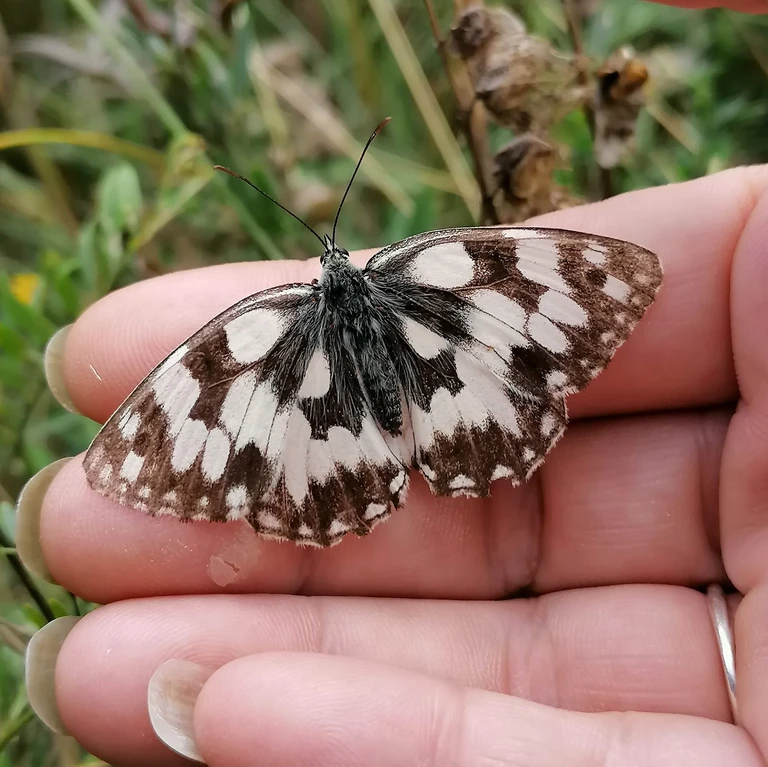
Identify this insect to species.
Melanargia galathea
